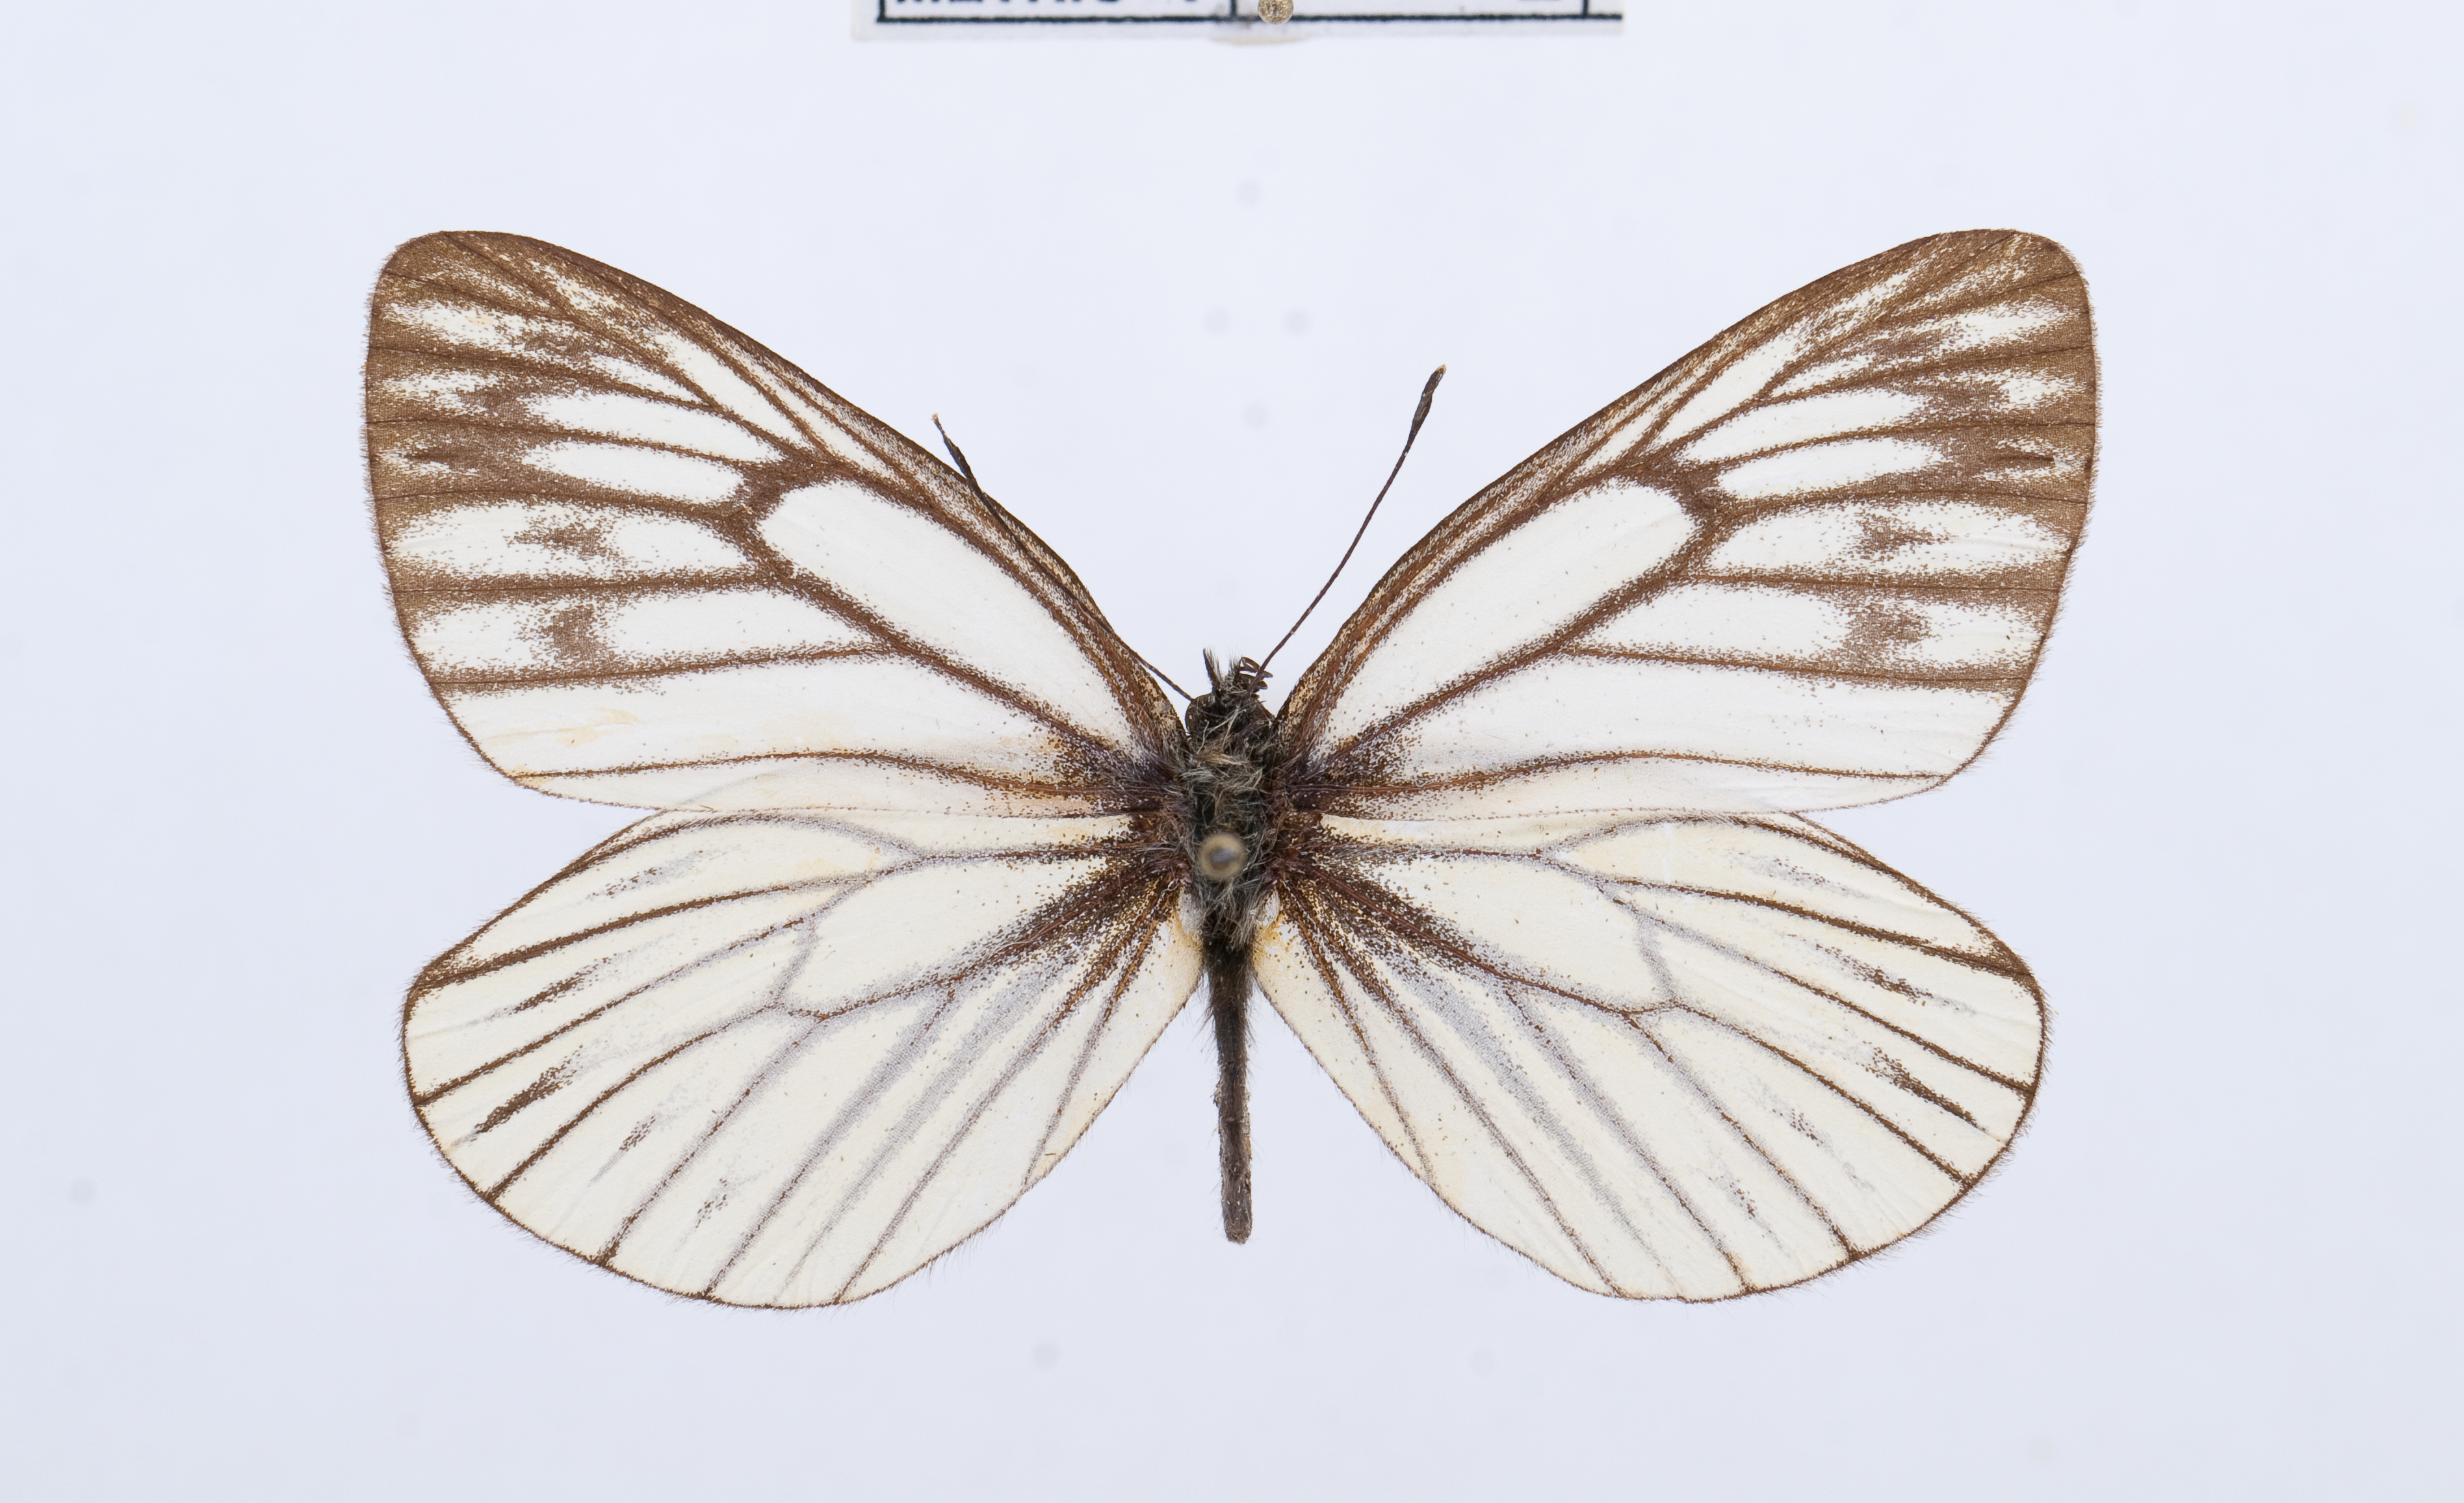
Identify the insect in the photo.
Aporia procis
